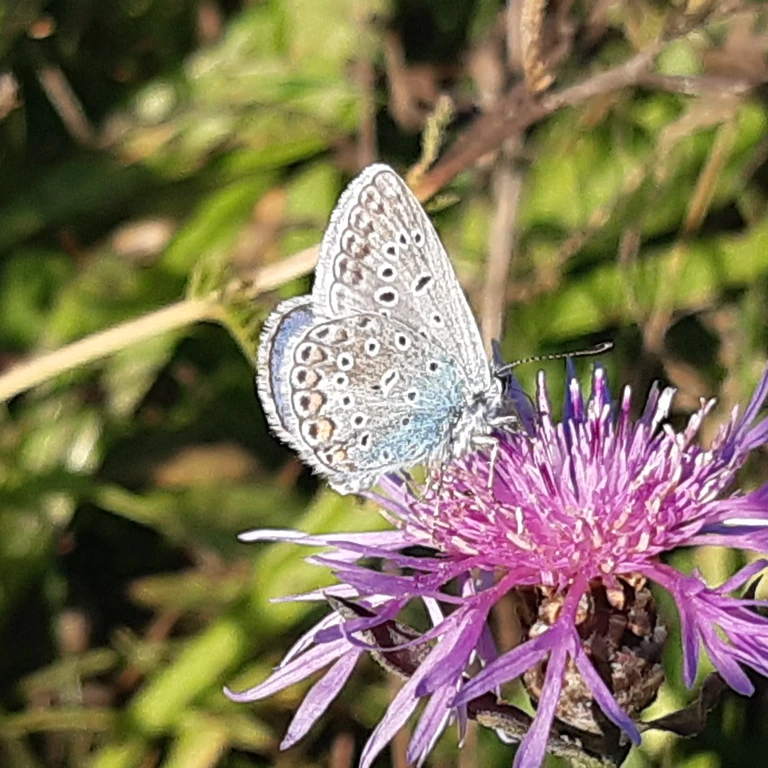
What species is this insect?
Polyommatus icarus
